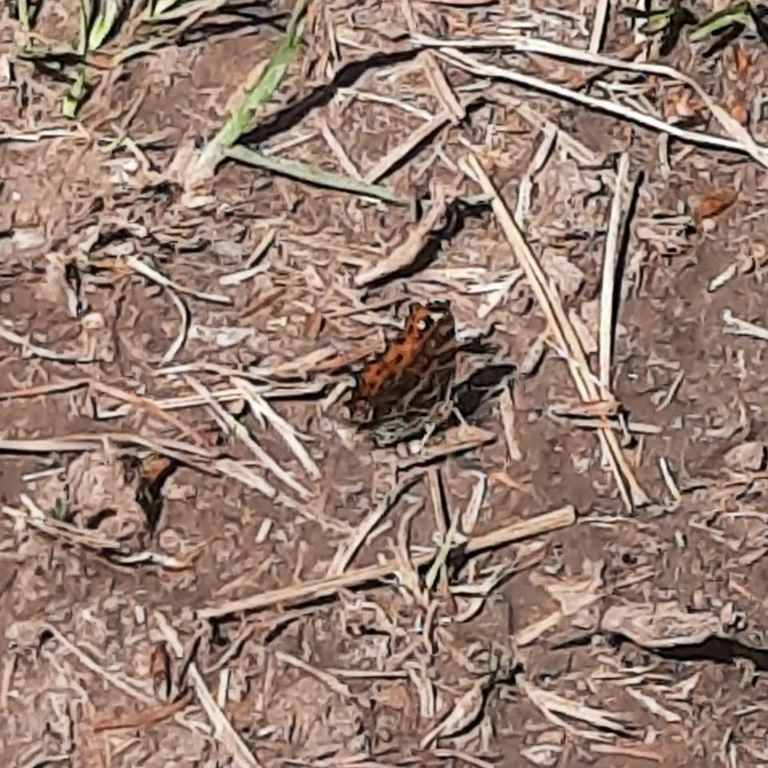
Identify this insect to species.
Araschnia levana
